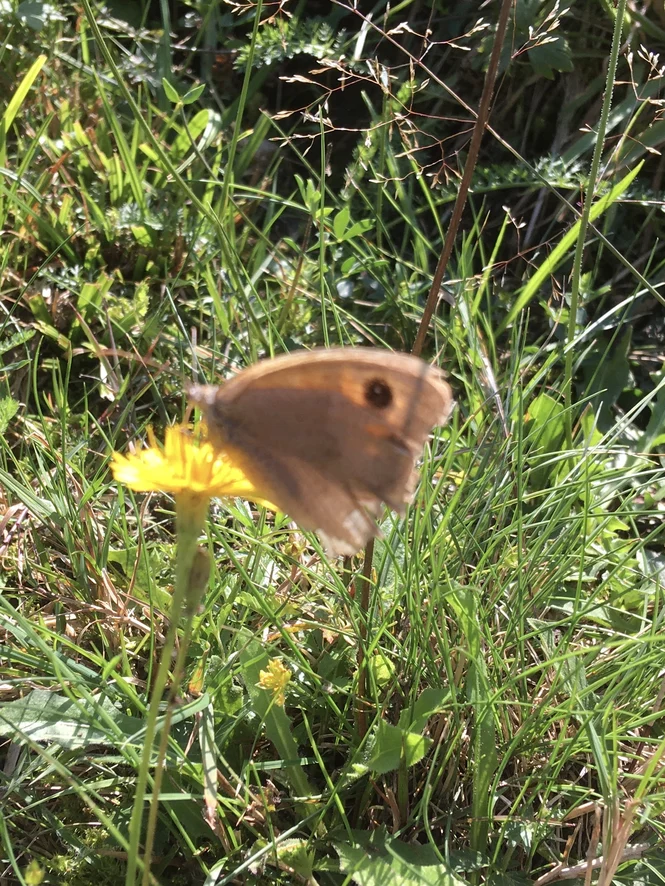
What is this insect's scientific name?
Maniola jurtina
